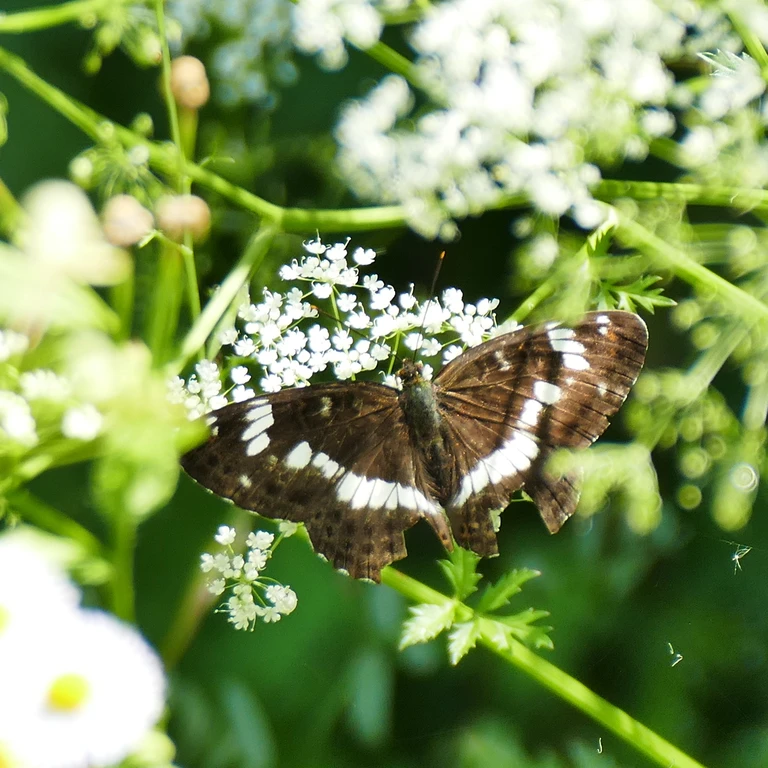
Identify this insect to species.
Limenitis camilla (also Ladoga camilla)
